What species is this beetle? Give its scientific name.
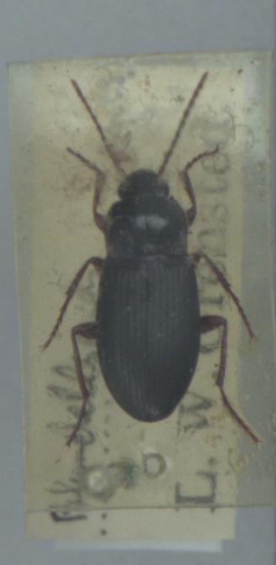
Calathus erratus
